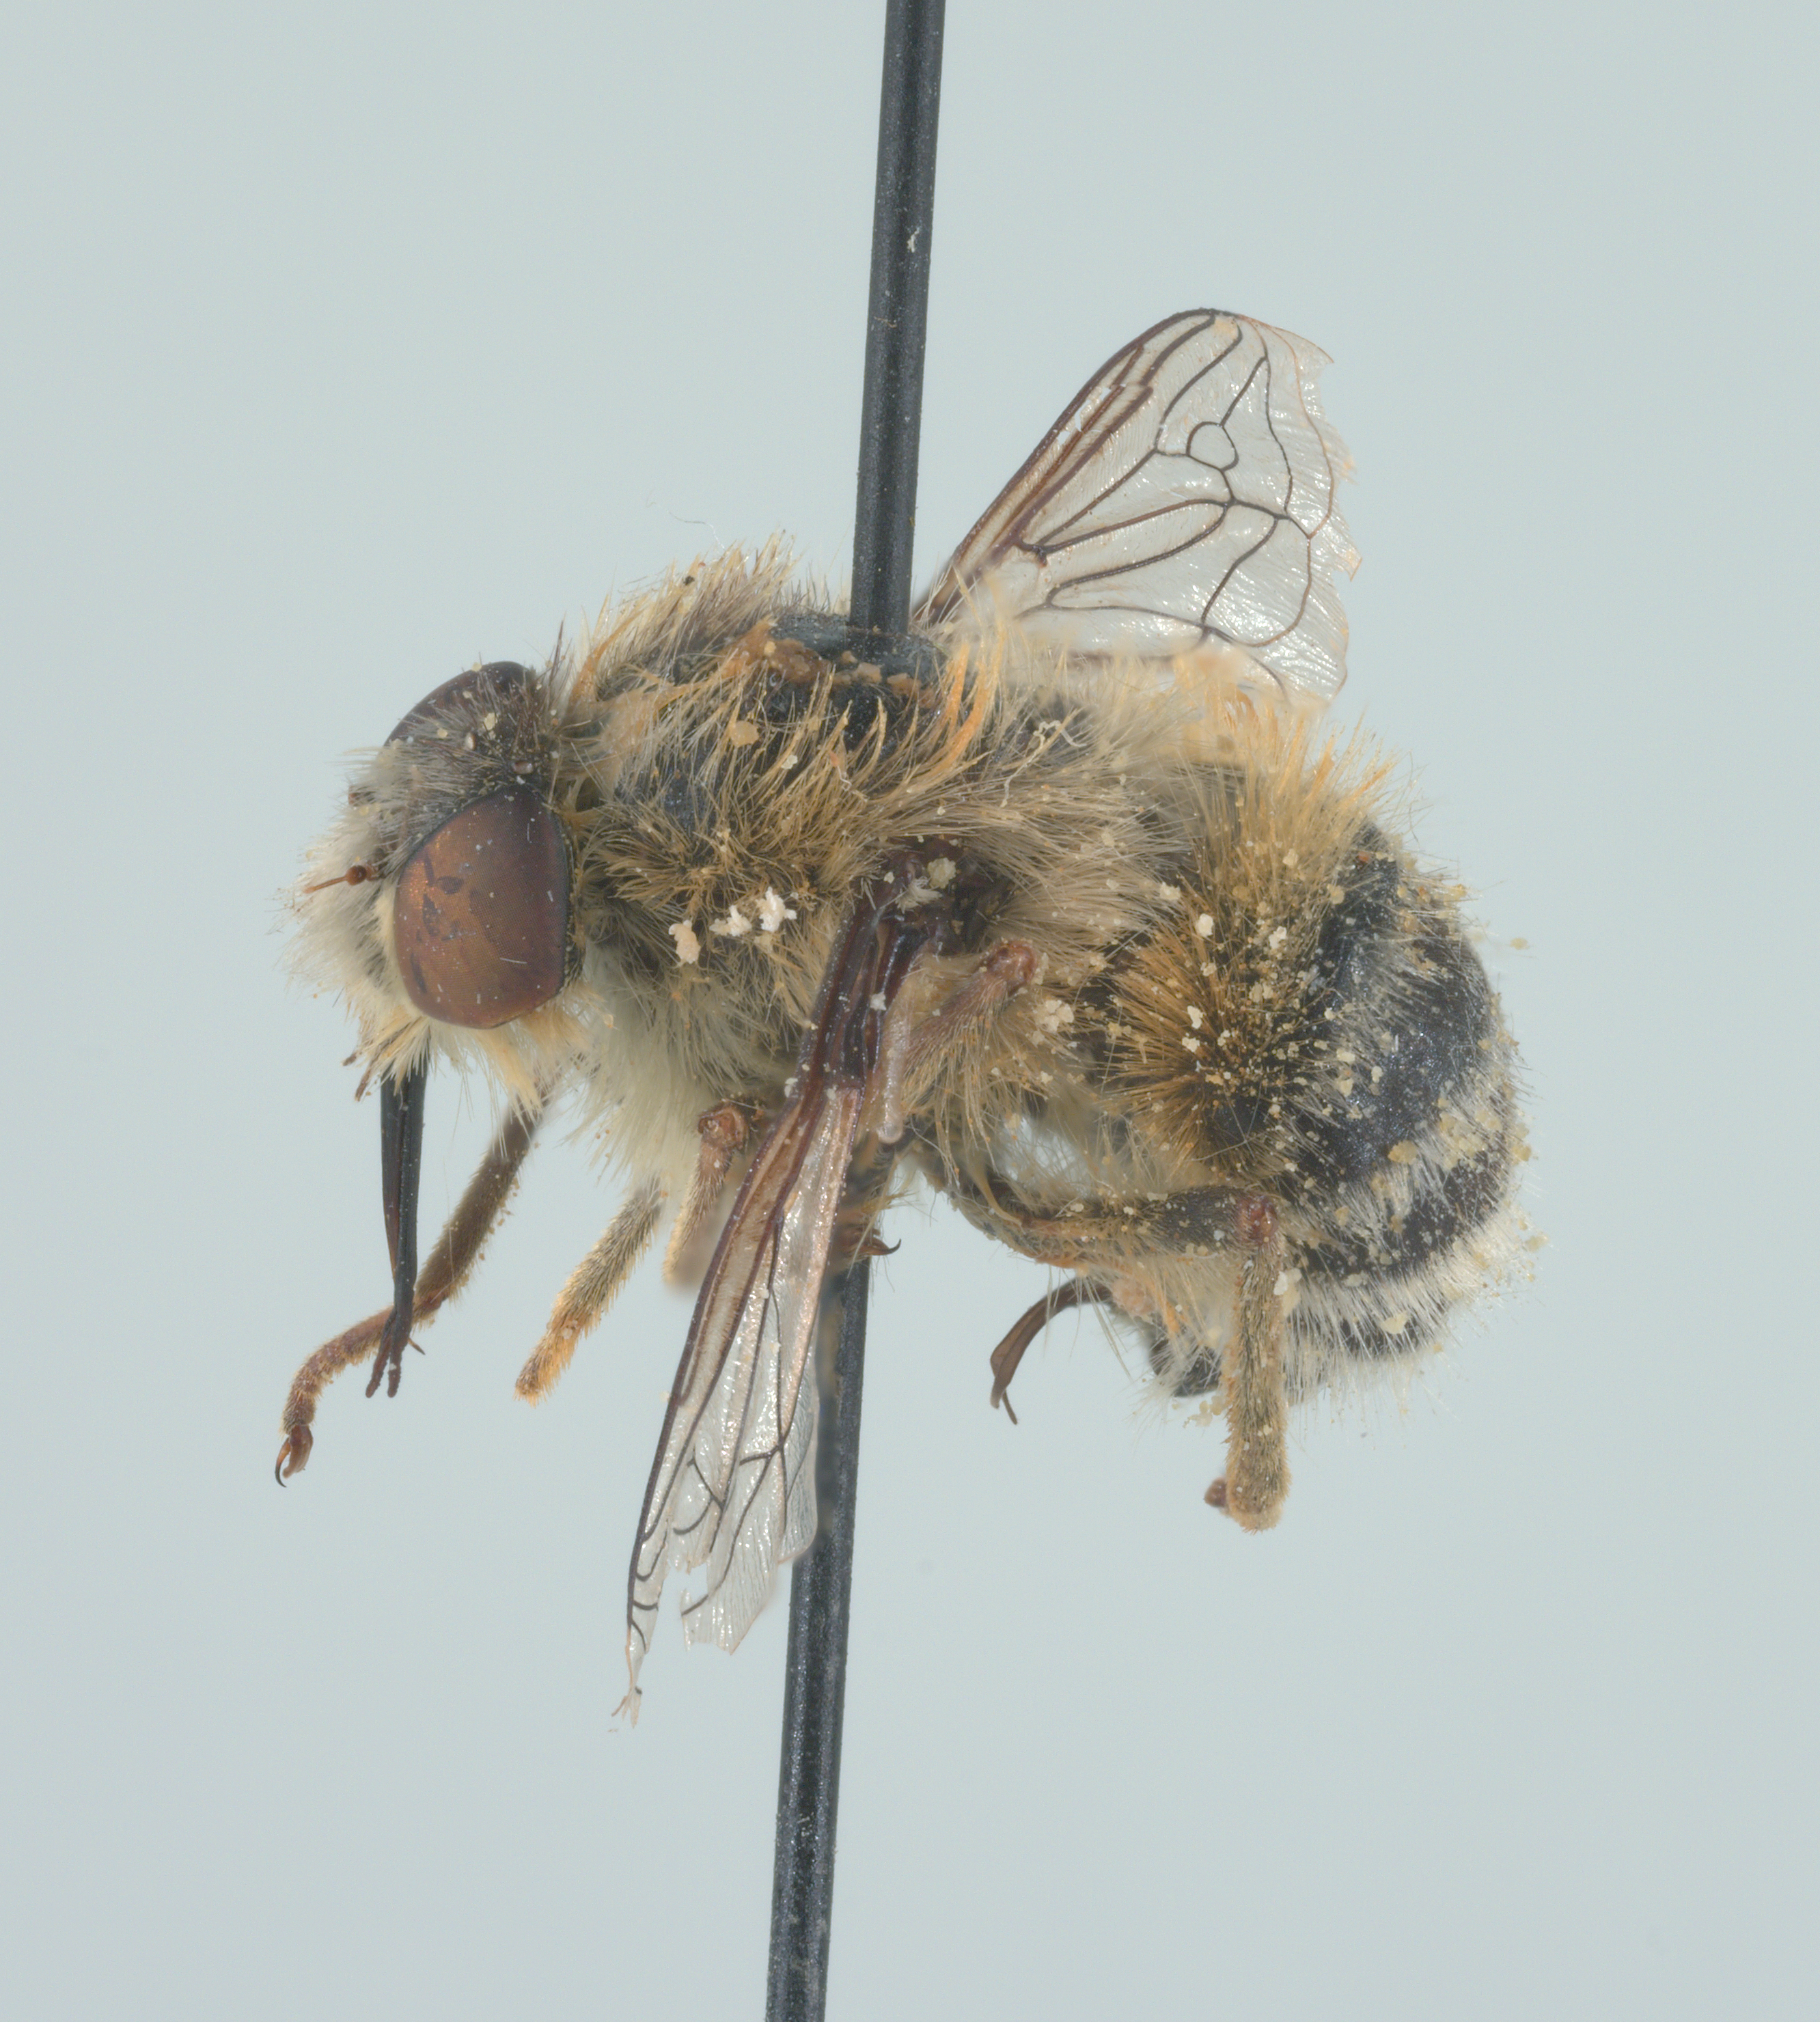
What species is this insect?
Fallenia fasciata
